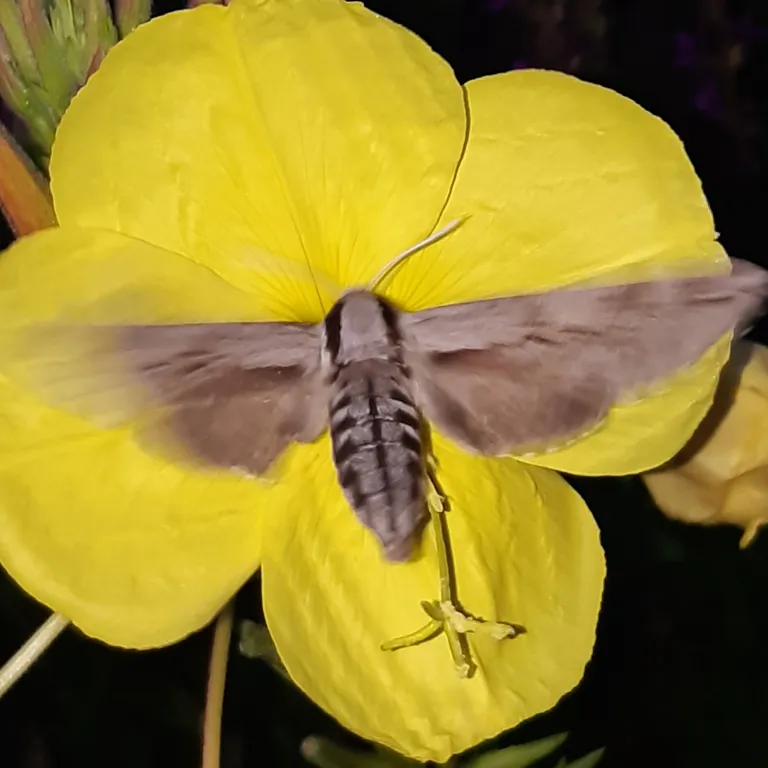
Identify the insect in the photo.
Sphinx pinastri
